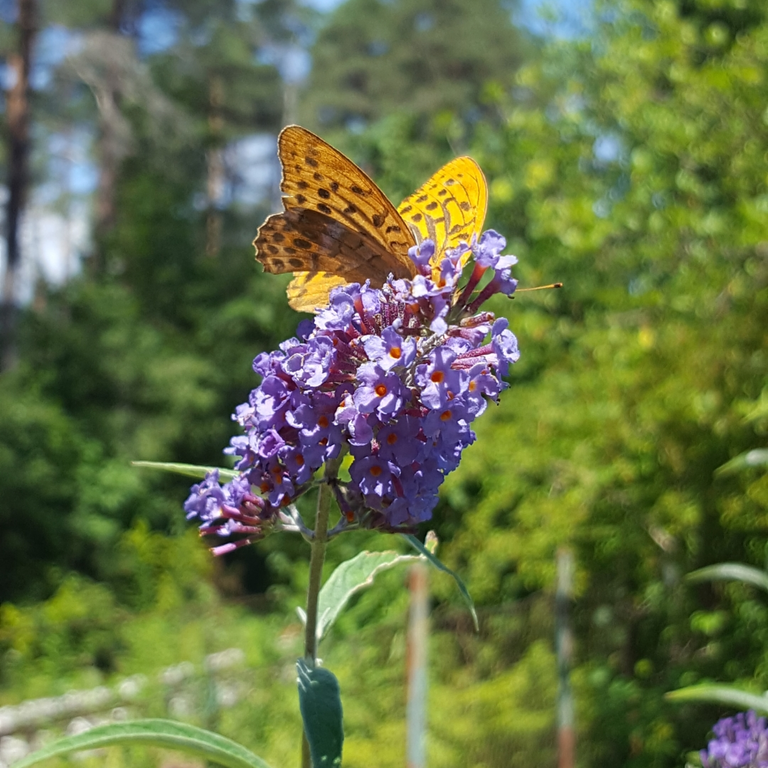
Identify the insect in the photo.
Argynnis paphia
